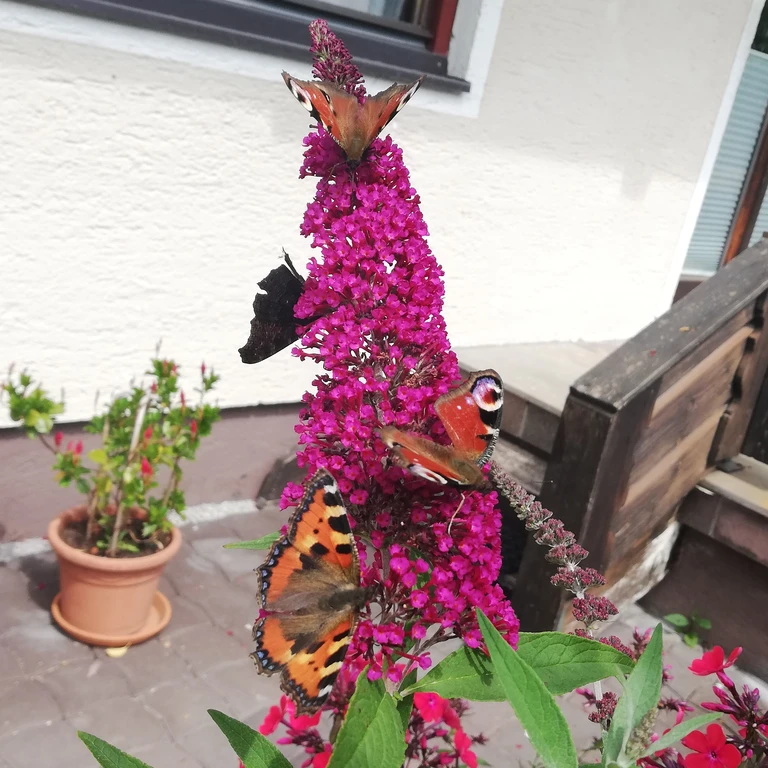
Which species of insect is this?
Aglais io
